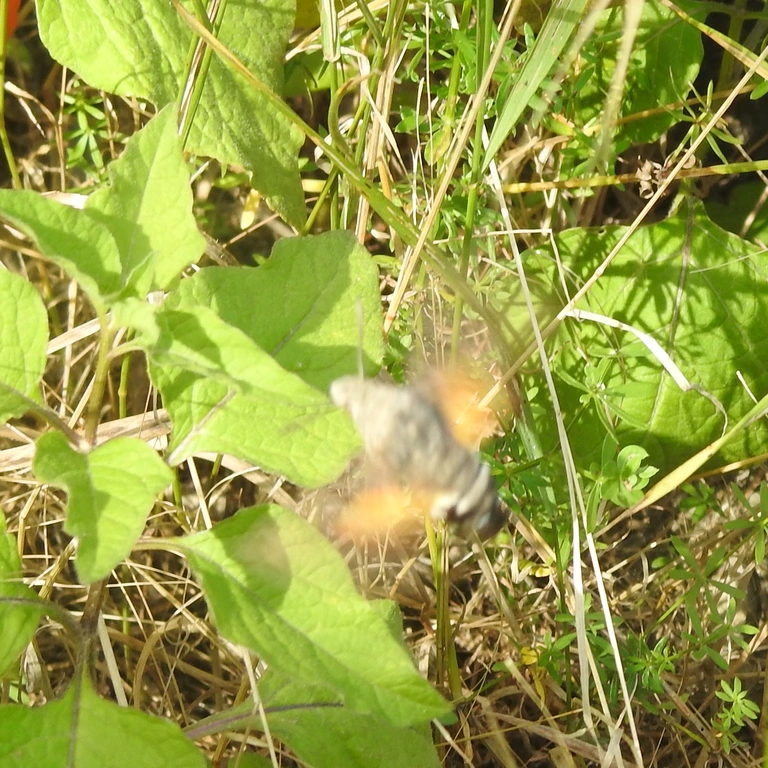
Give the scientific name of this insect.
Macroglossum stellatarum
